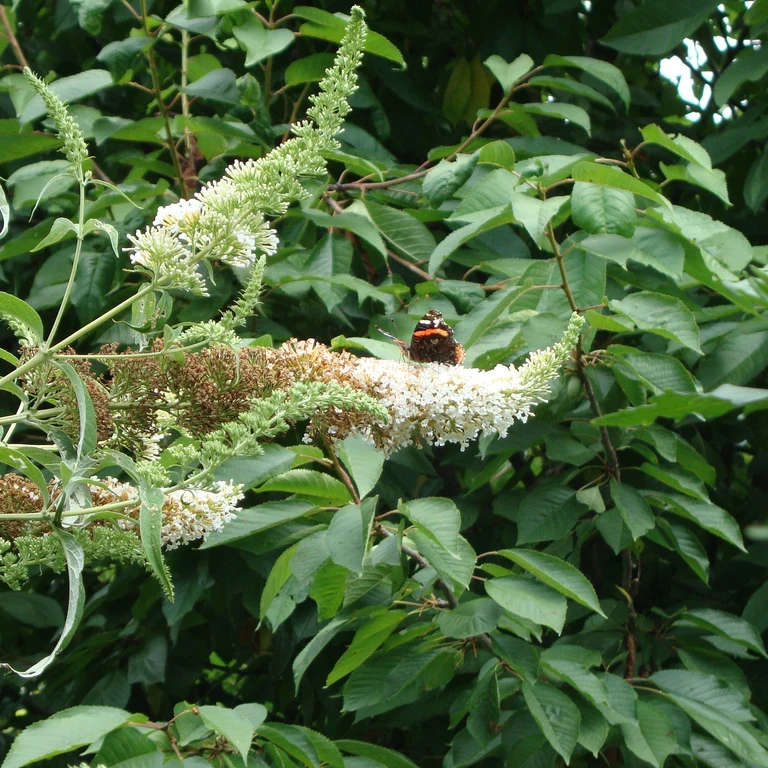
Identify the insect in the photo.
Vanessa atalanta
